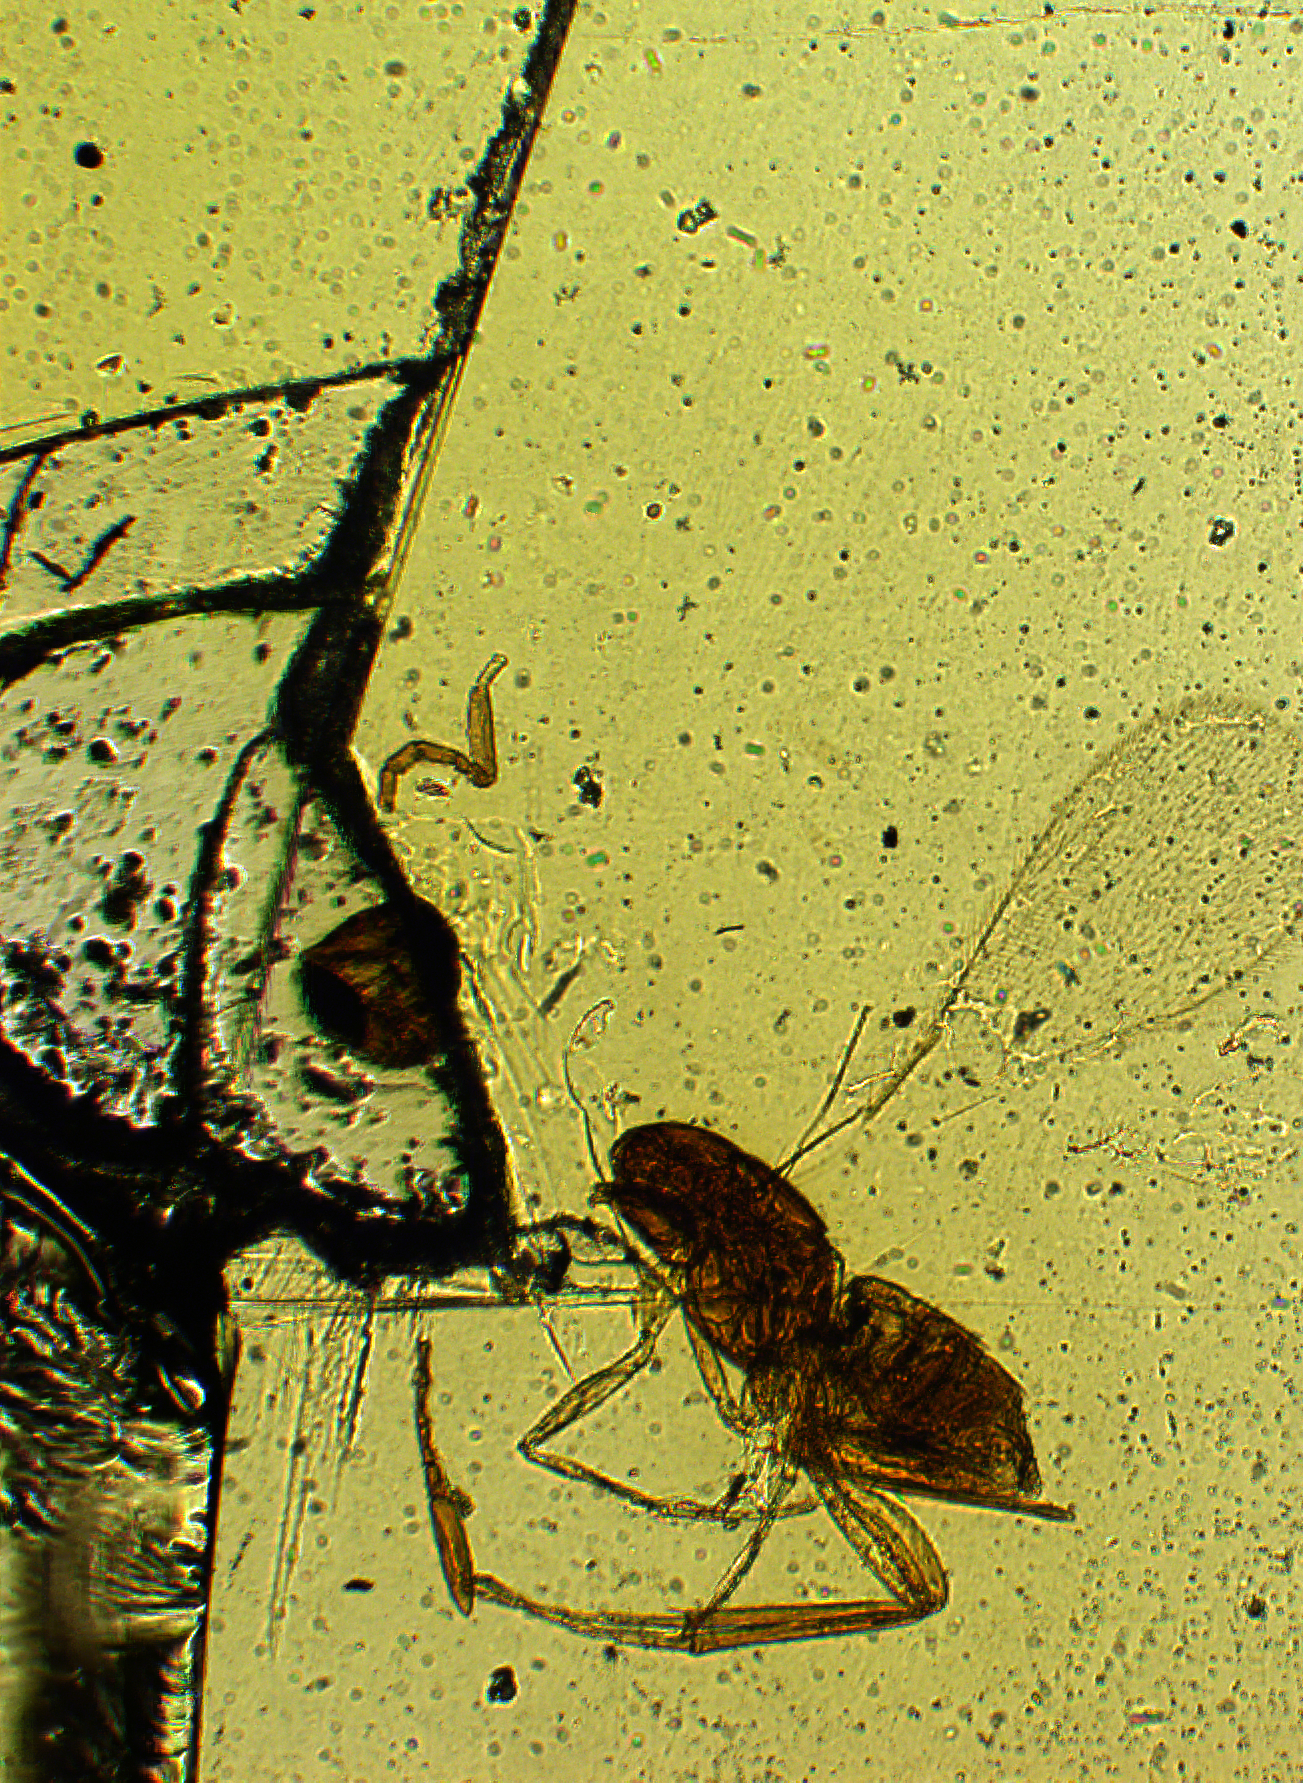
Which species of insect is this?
Gonatocerus dolichocerus
